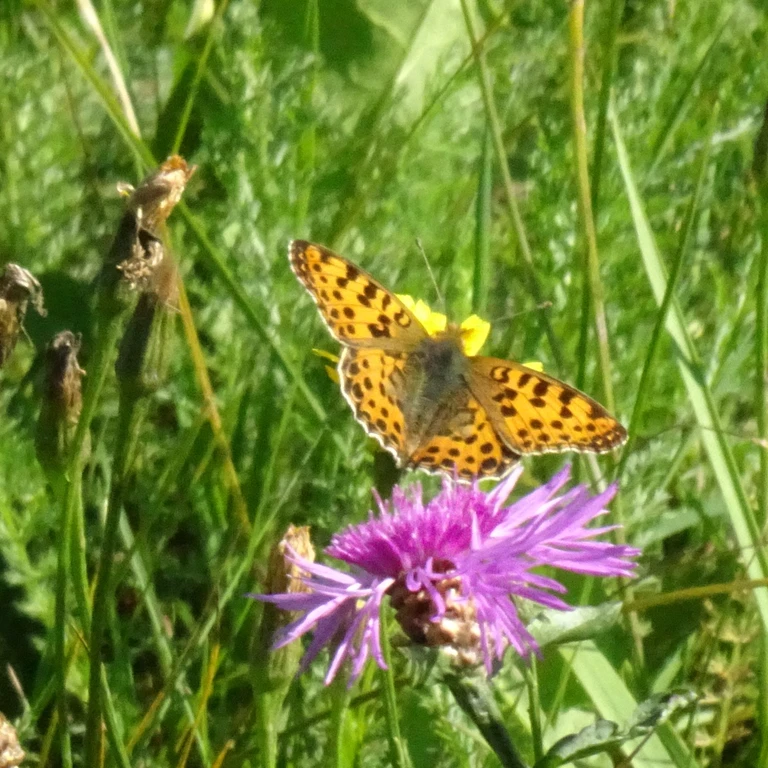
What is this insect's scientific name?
Issoria lathonia
